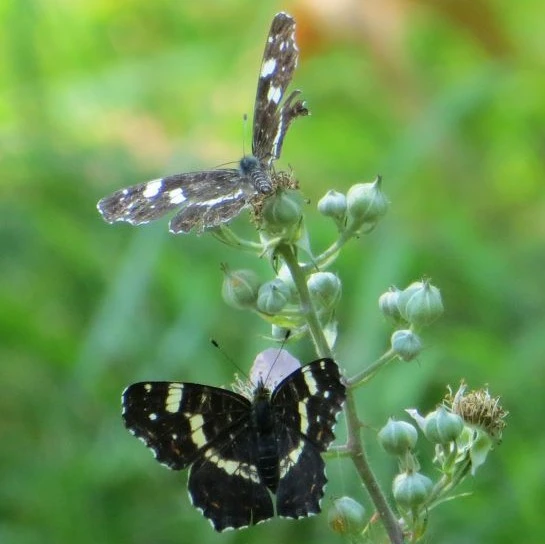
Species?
Araschnia levana
